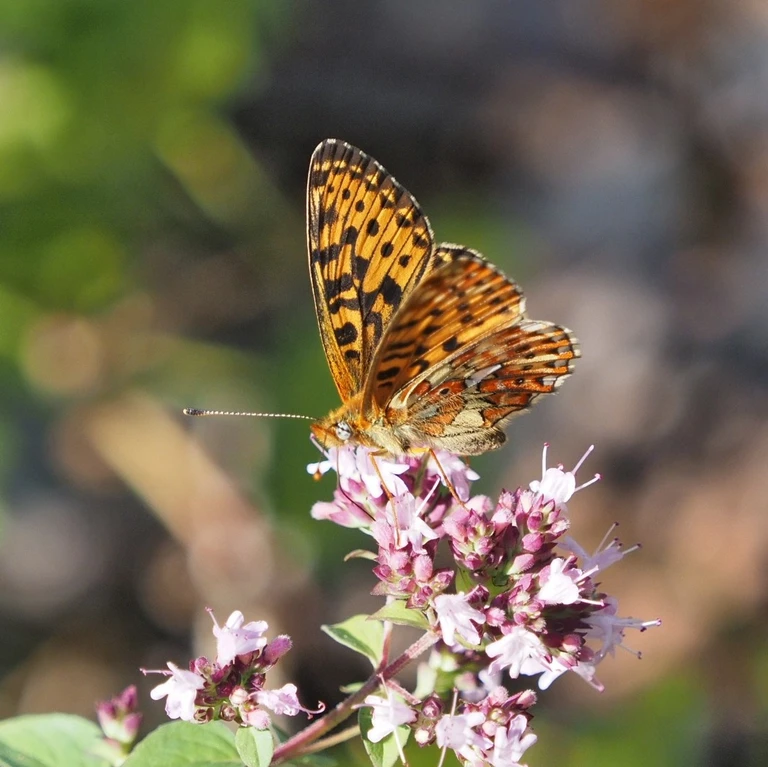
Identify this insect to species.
Boloria euphrosyne (also Clossiana euphrosyne)
